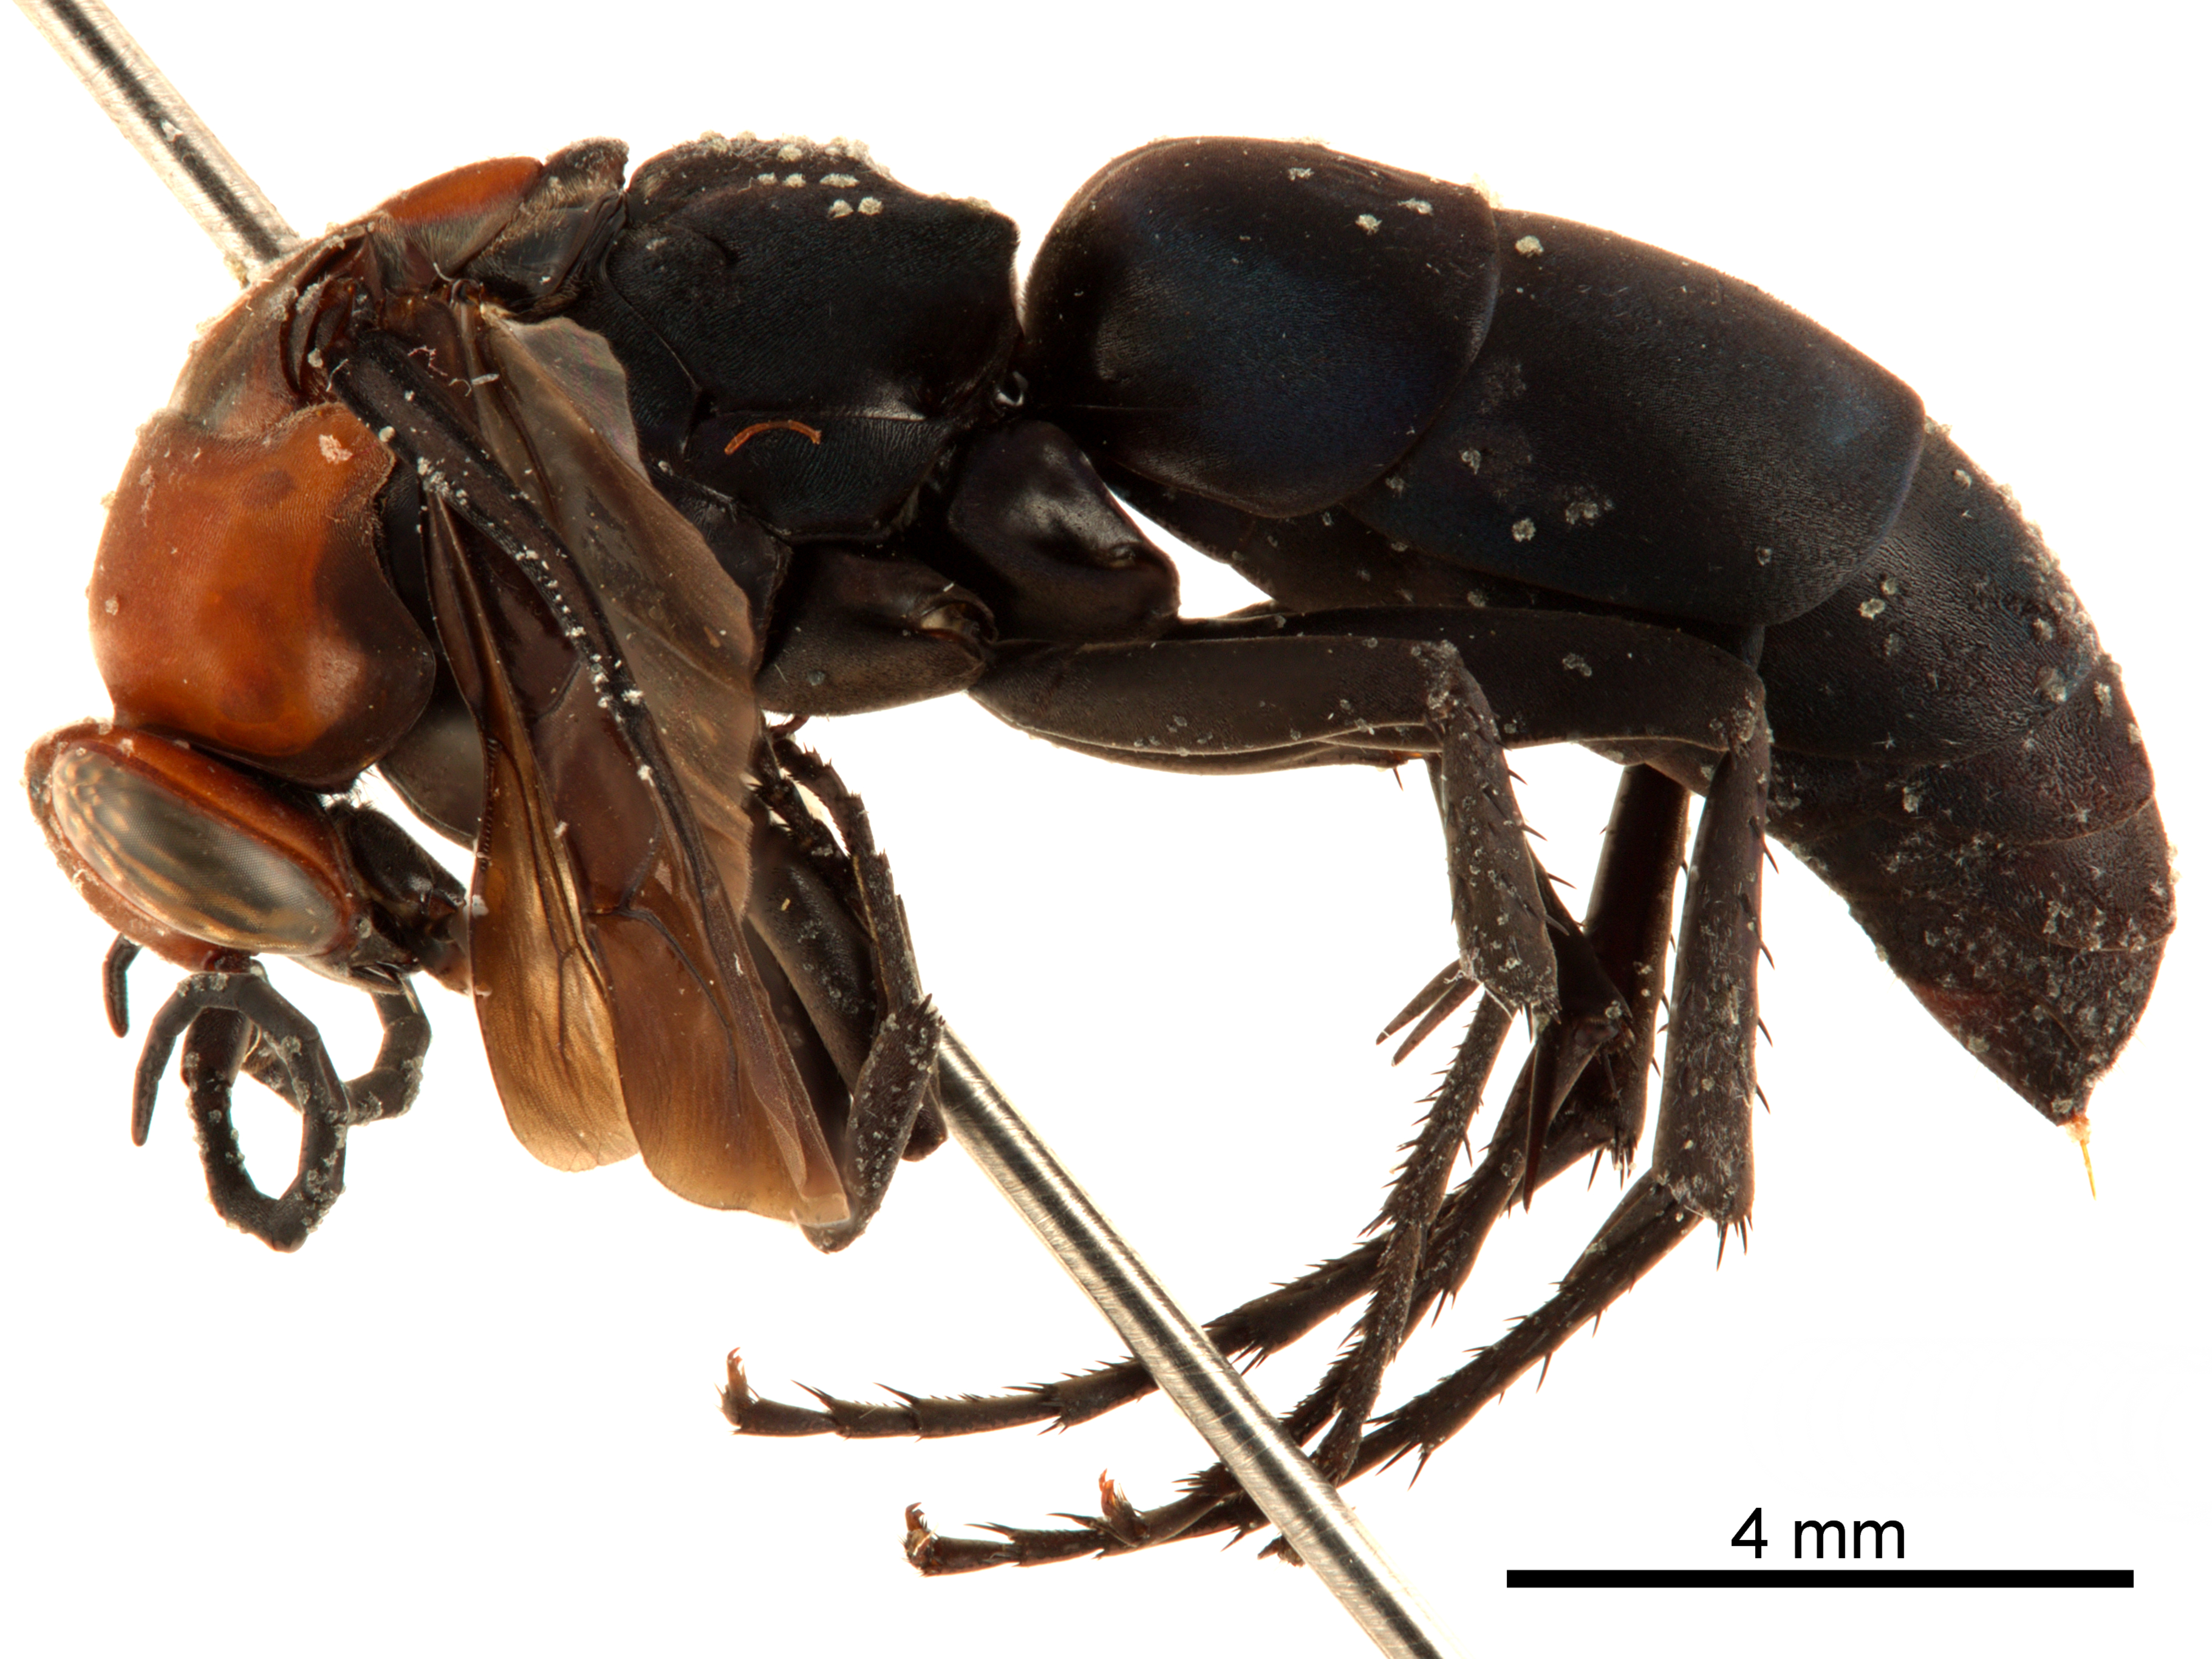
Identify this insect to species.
Ferreola saussurei
